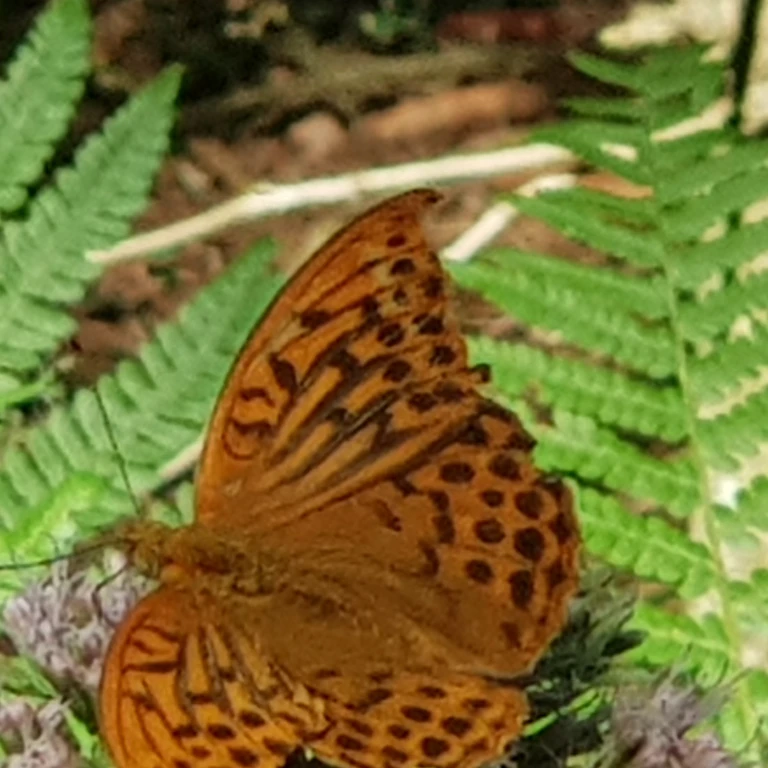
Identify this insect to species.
Argynnis paphia
